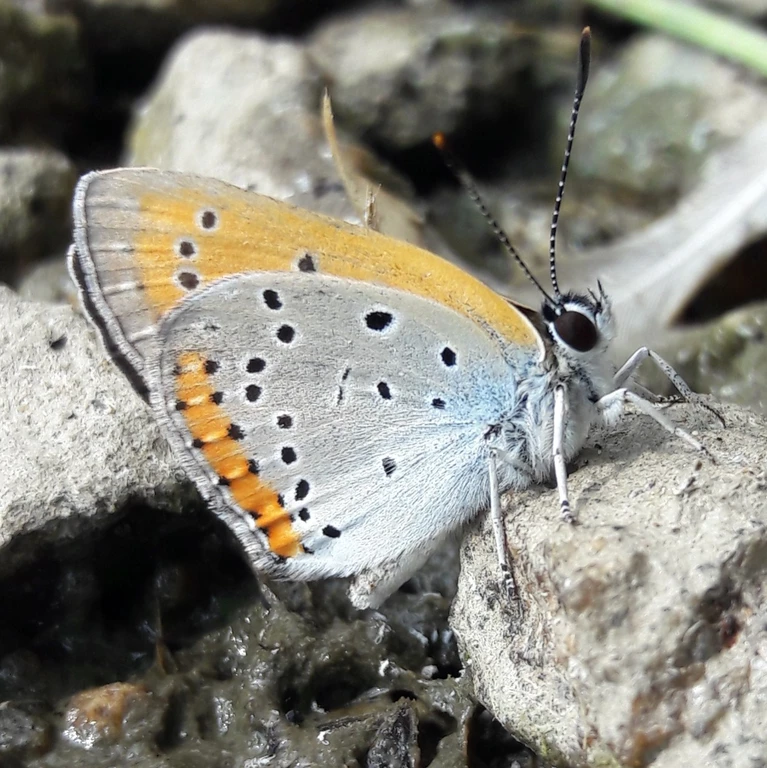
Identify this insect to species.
Lycaena dispar
